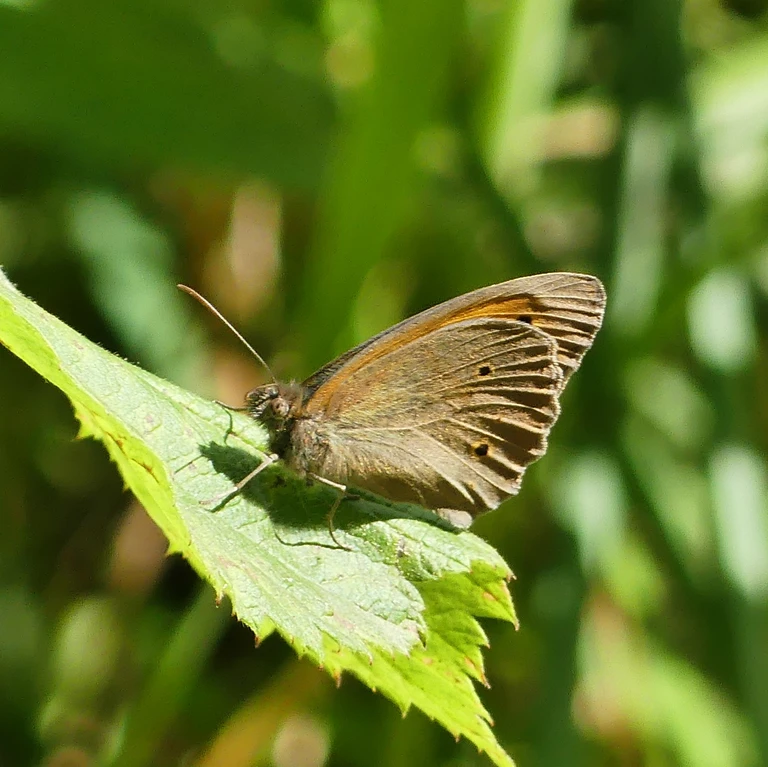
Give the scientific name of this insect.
Maniola jurtina
